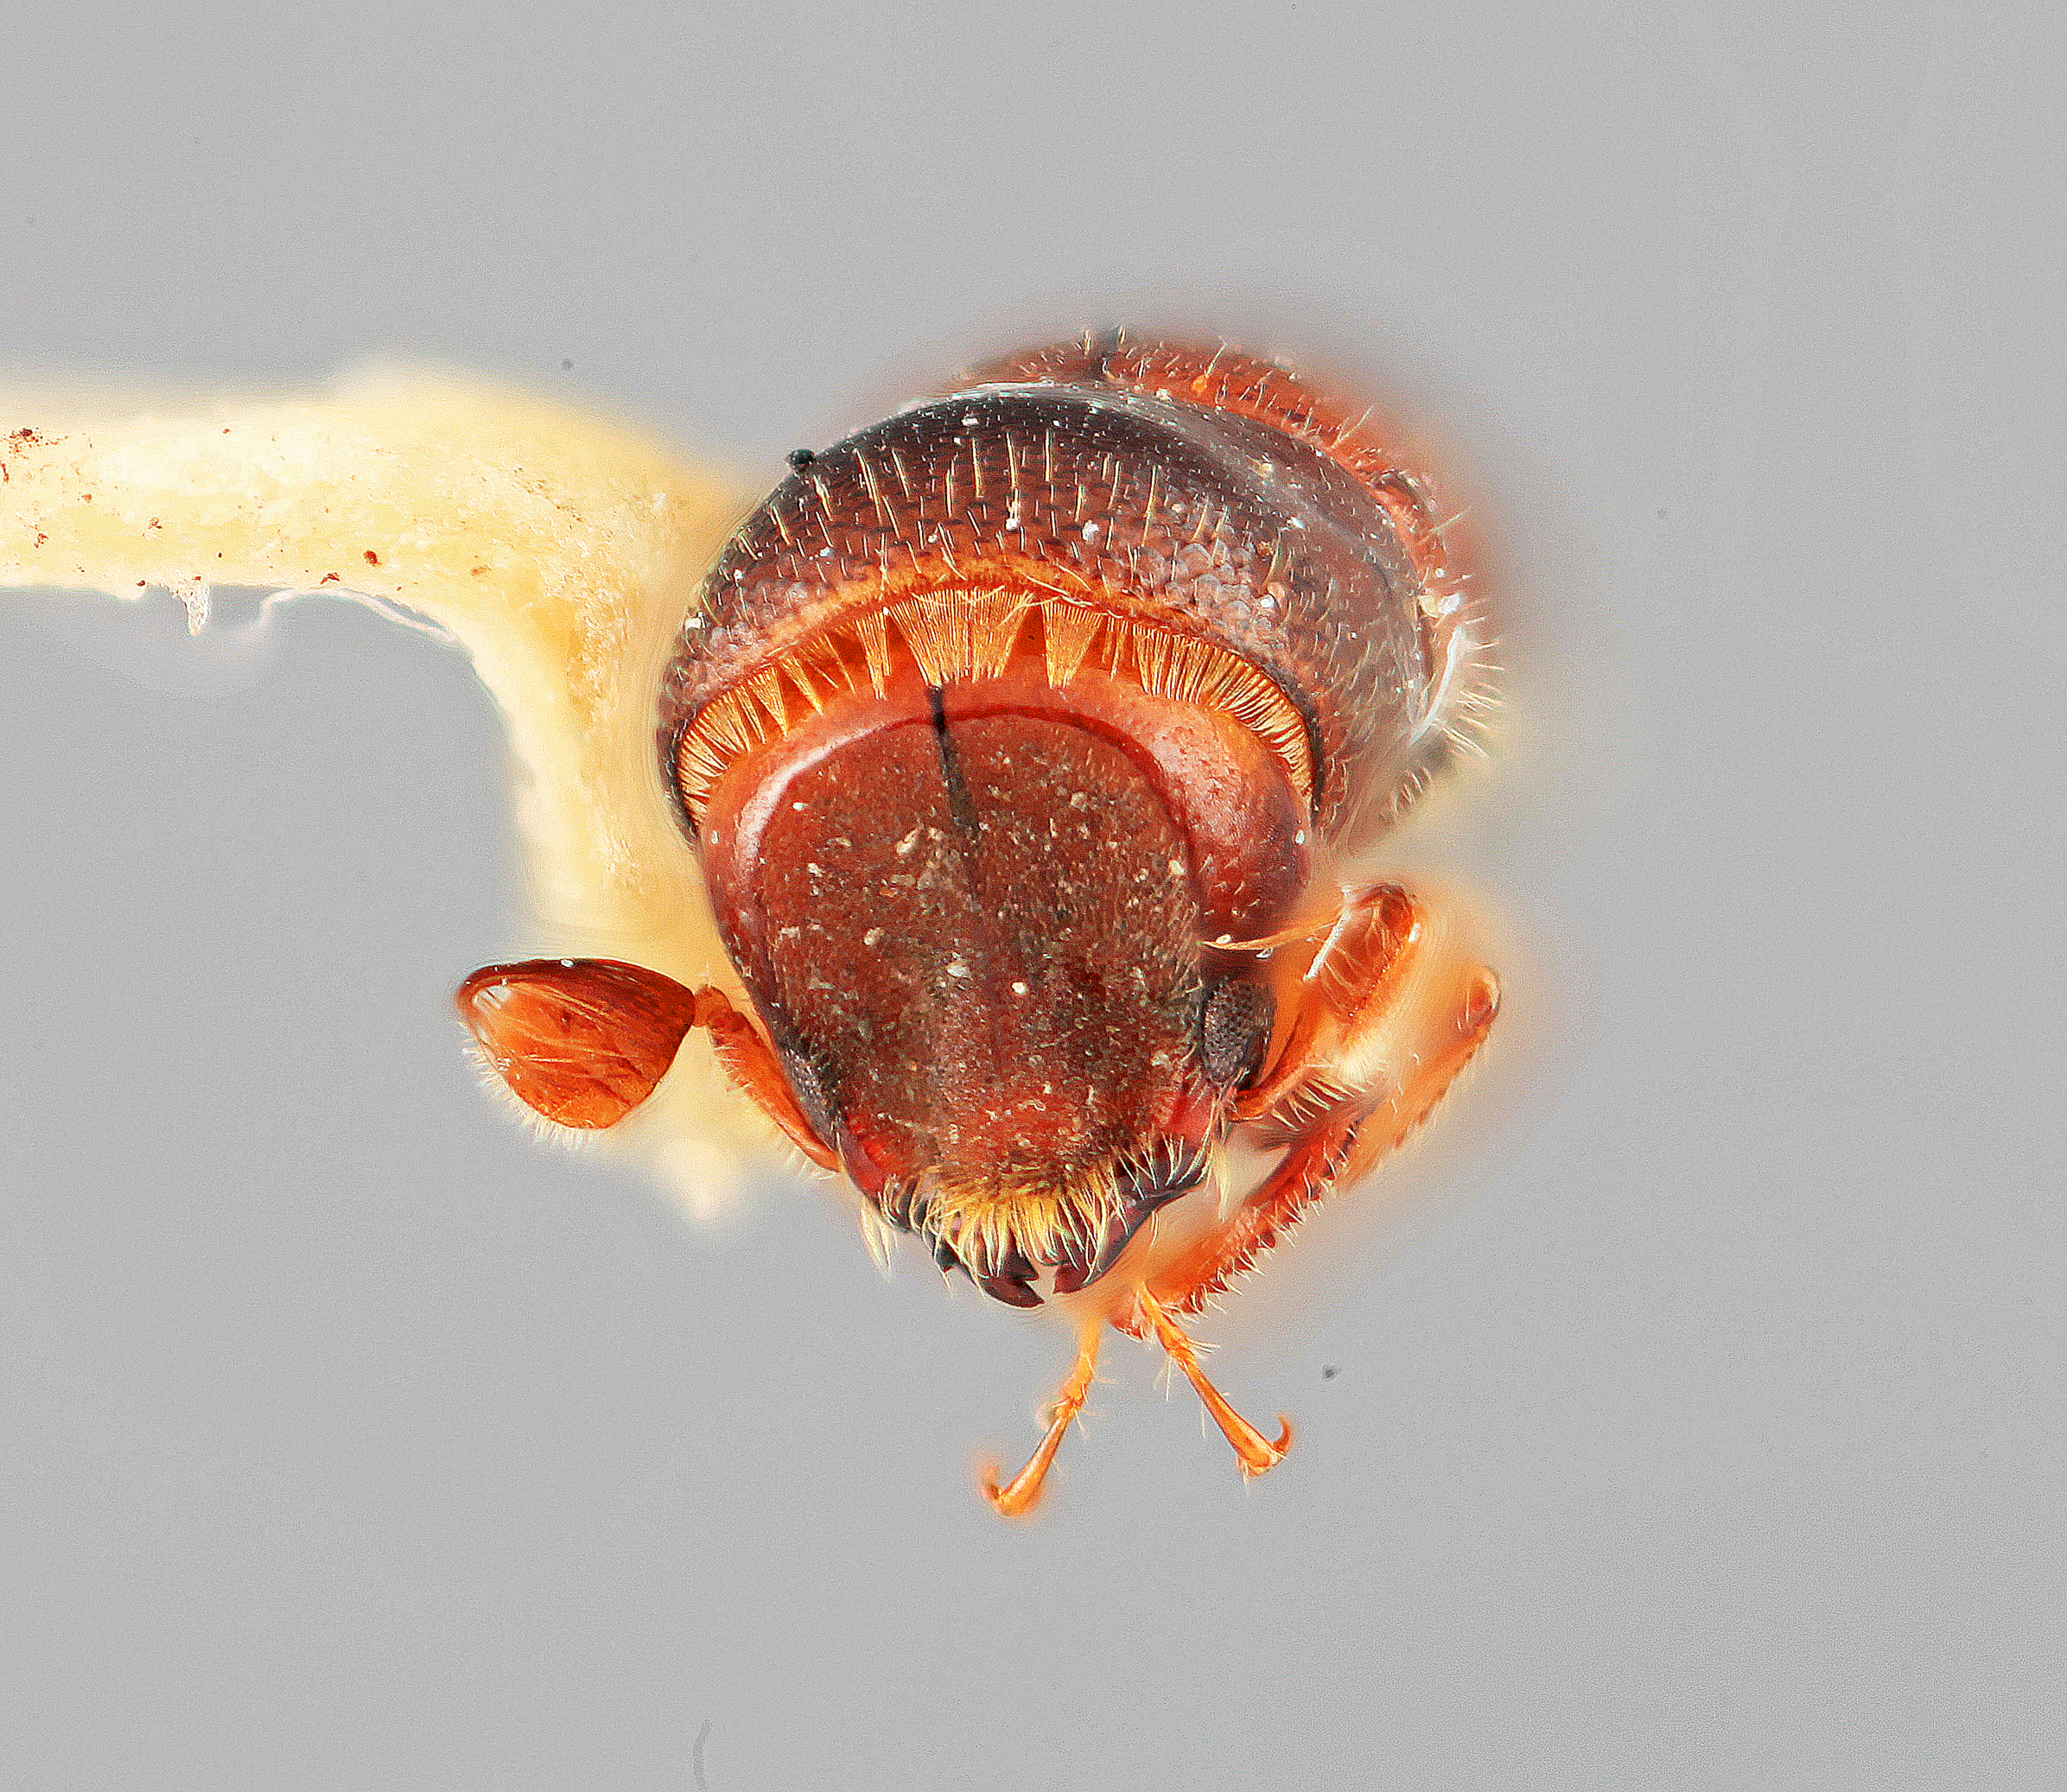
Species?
Monarthrum bicavum
